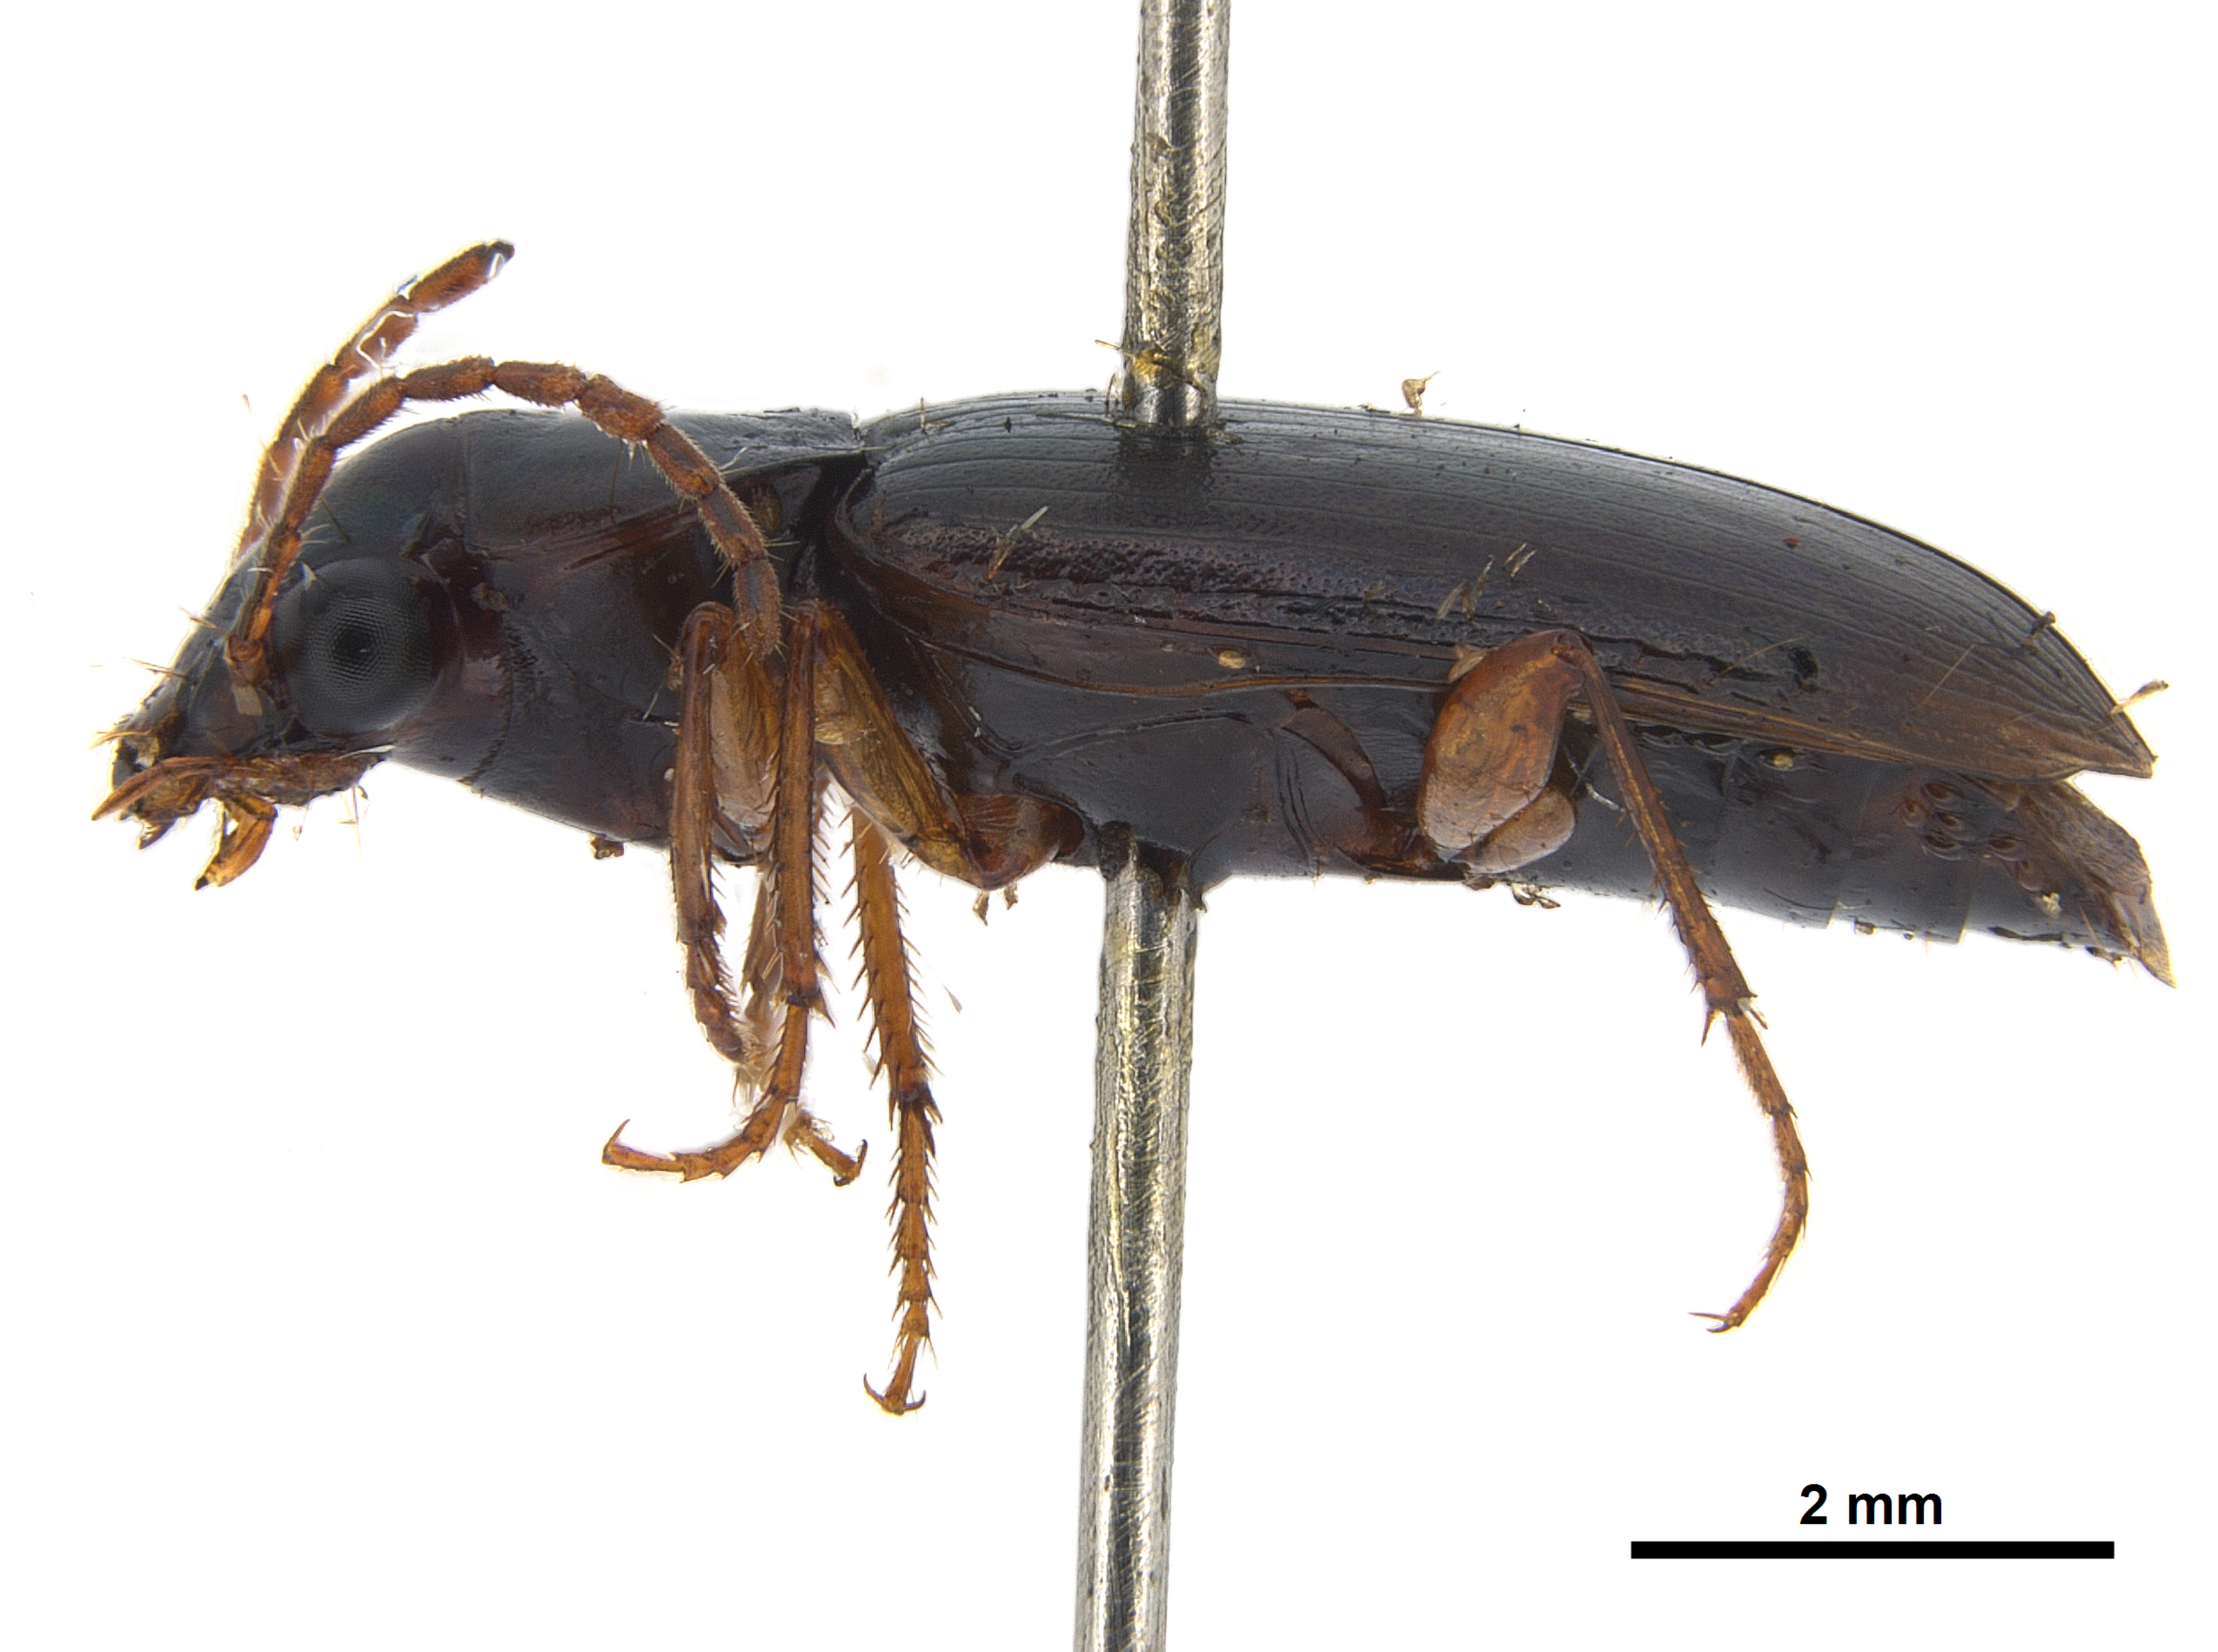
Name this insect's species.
Lamprophonus lucens (also Trichotichnus lucens)
